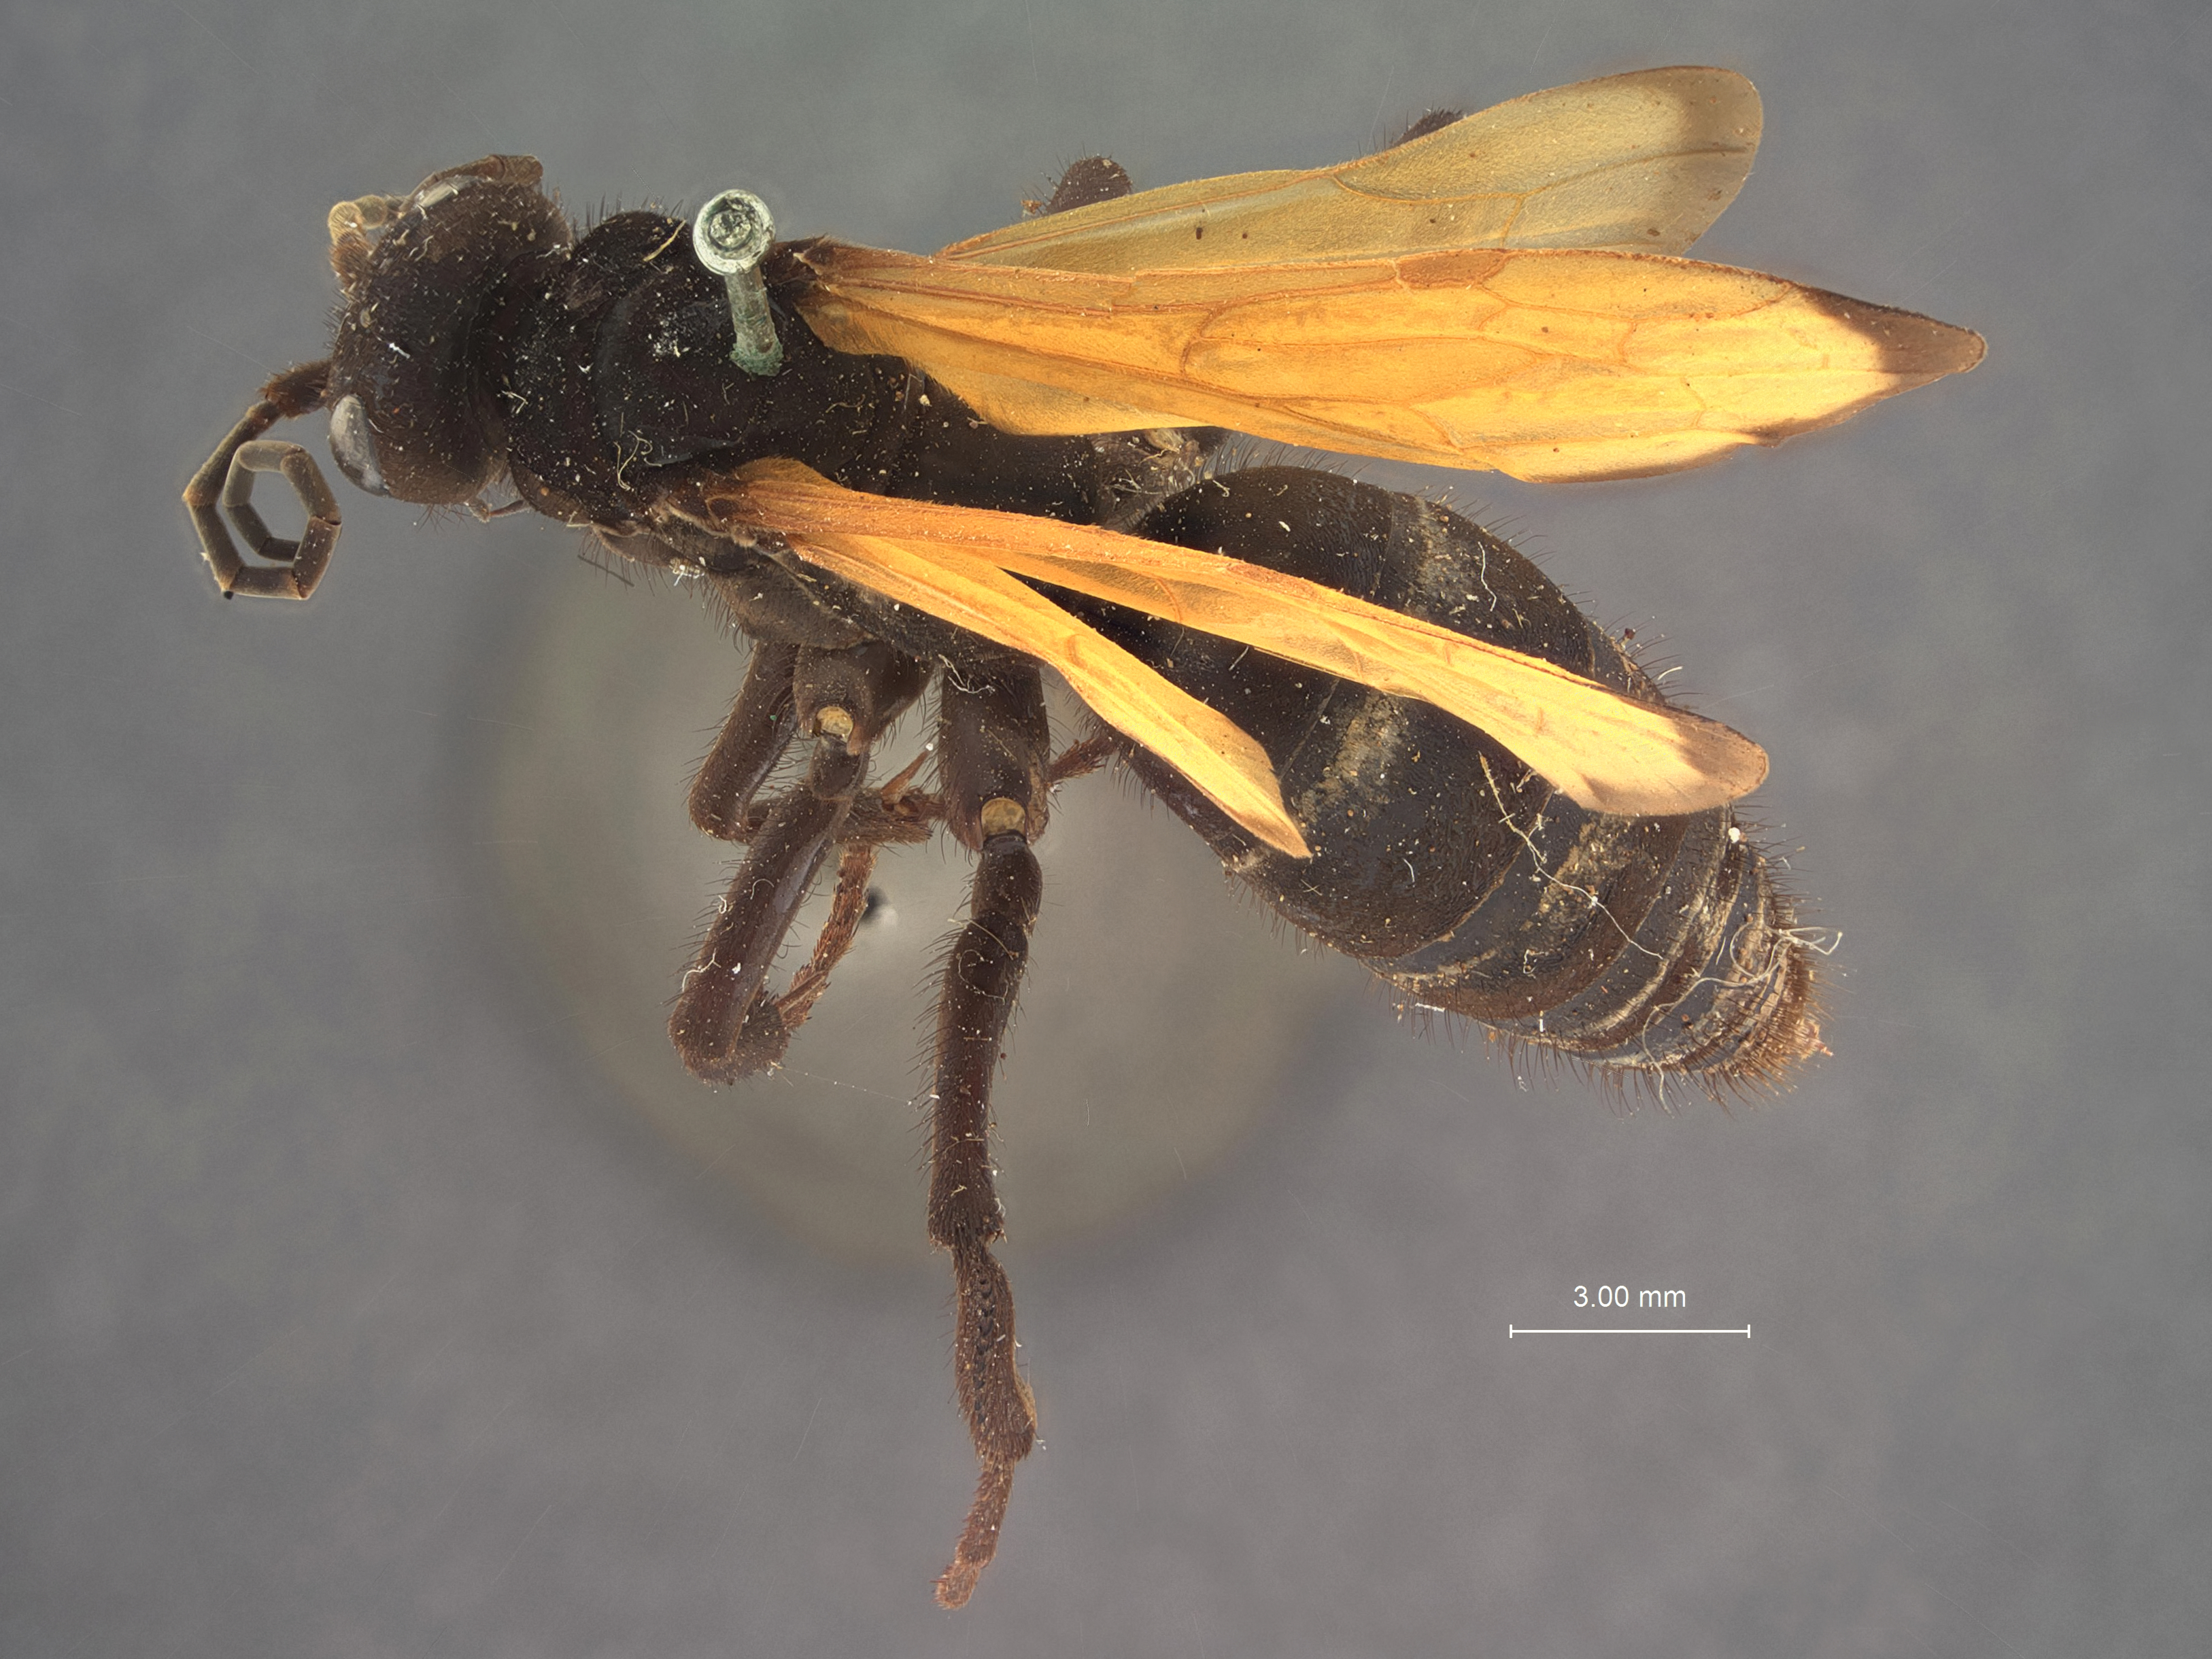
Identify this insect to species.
Priocnemis heiligbrodtii
